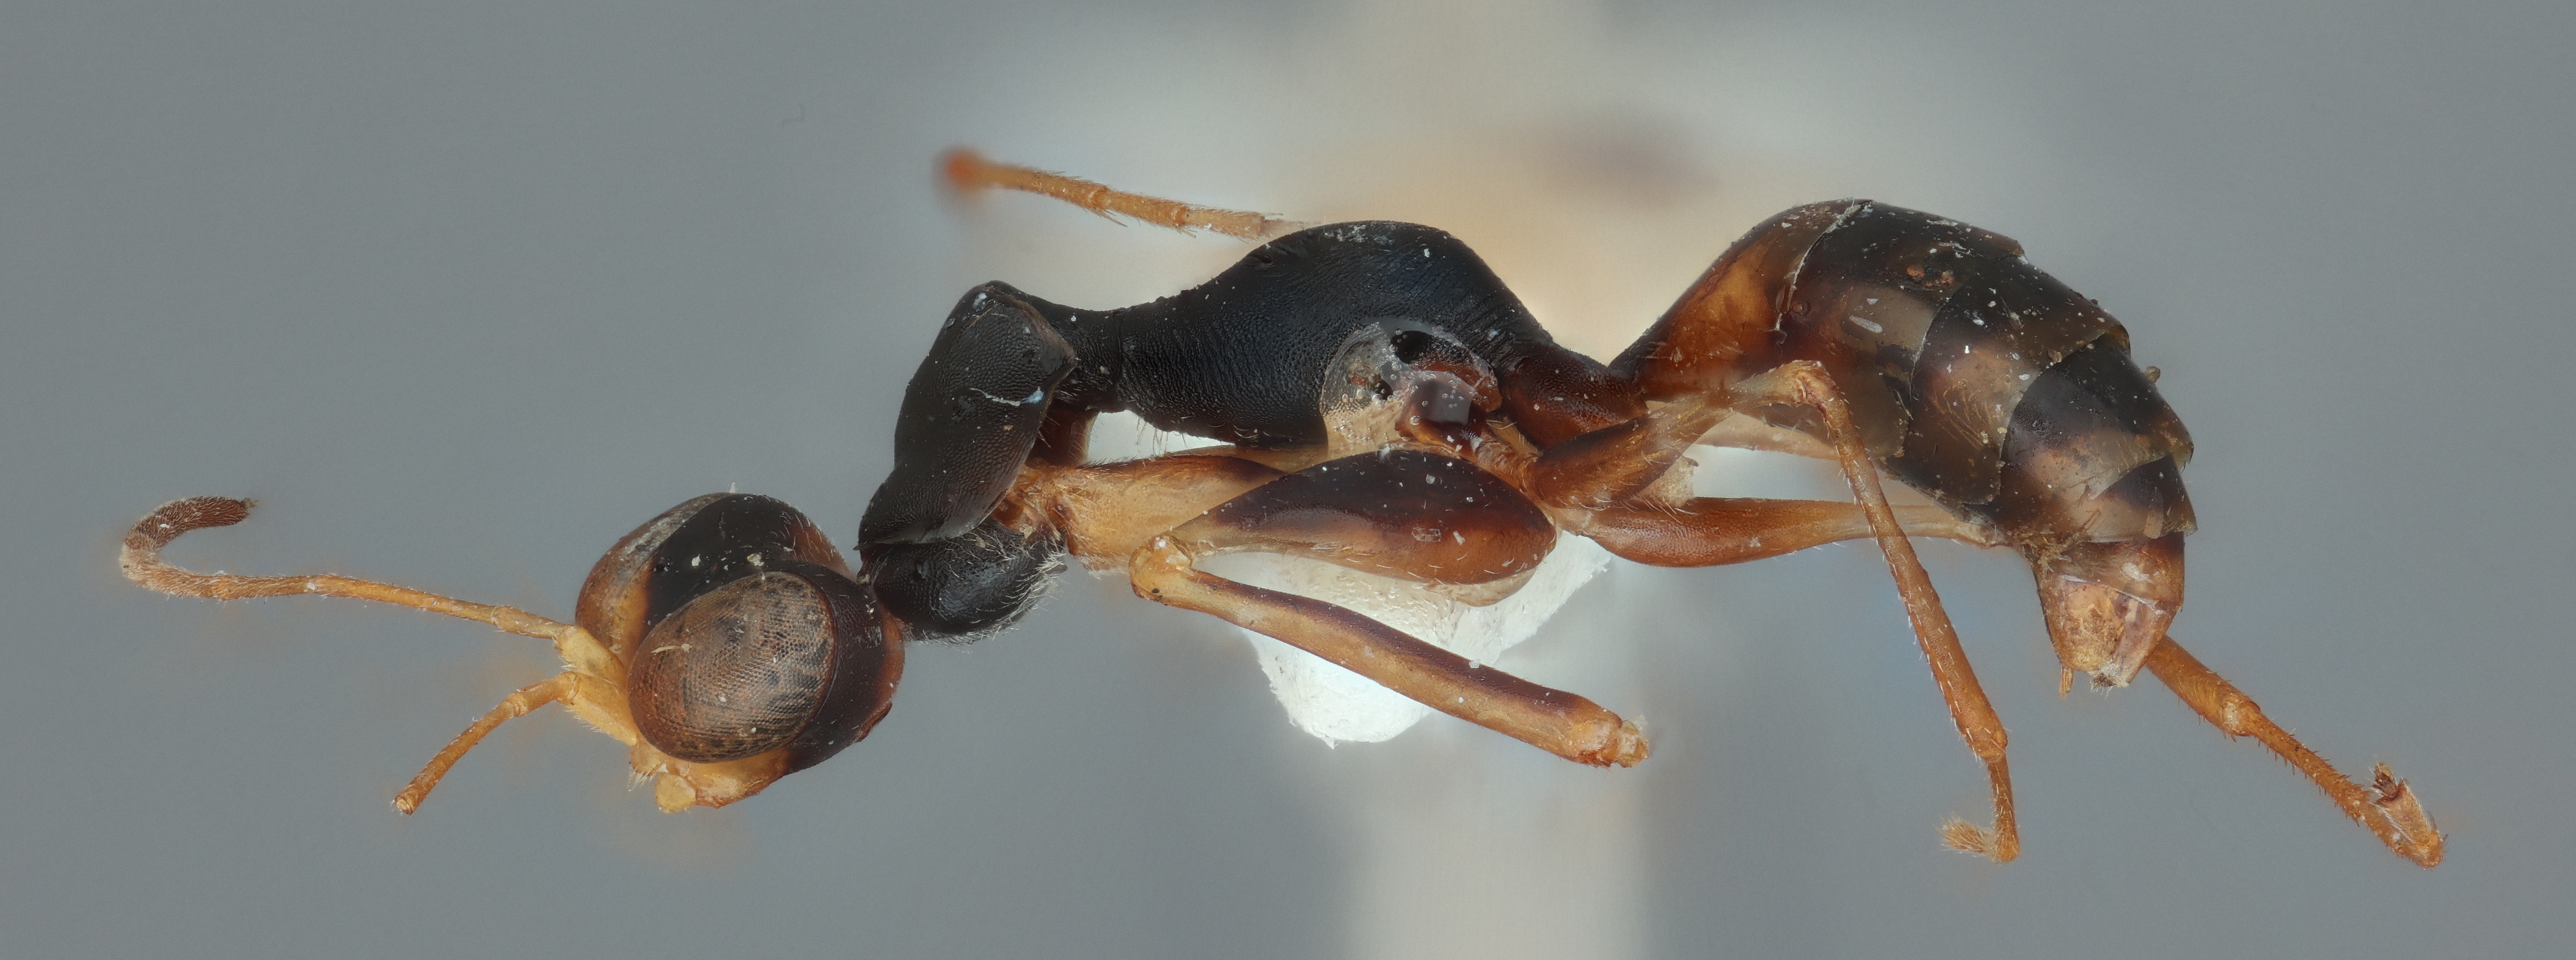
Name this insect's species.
Gonatopus flavifrons
